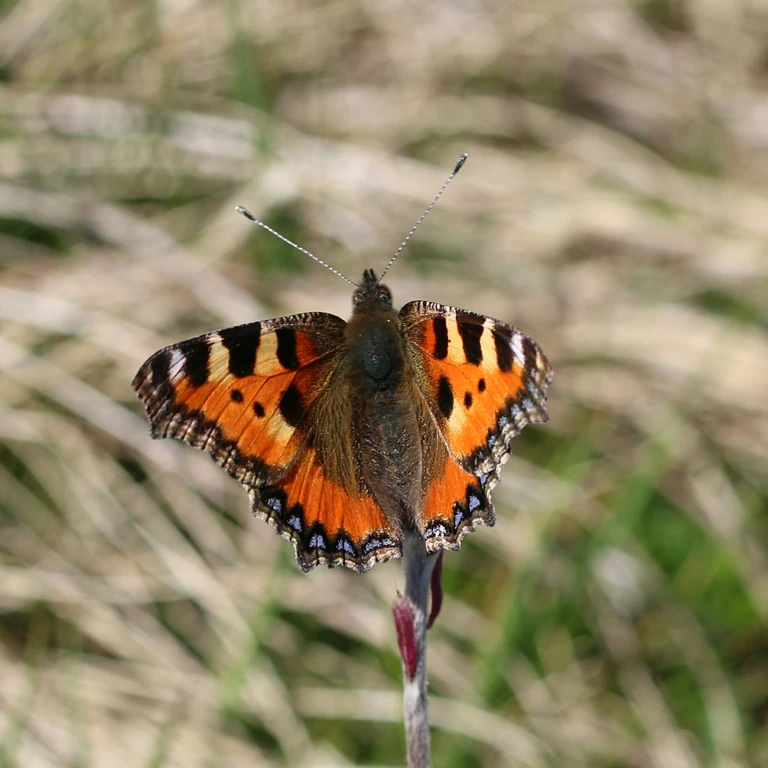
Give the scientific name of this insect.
Aglais urticae
